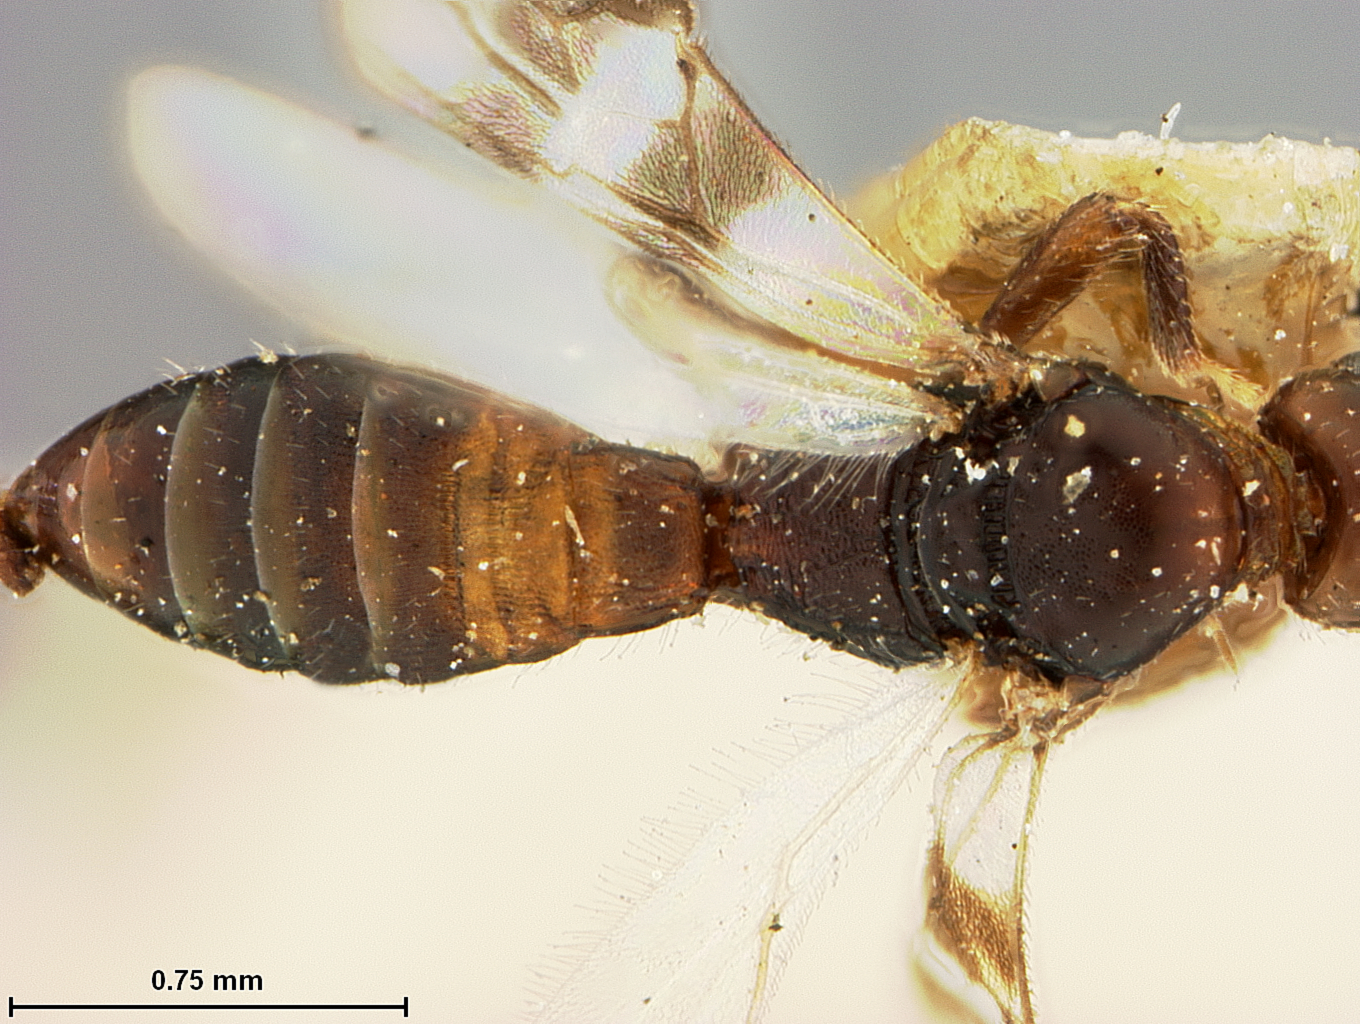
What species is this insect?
Pambolus bifasciatus
